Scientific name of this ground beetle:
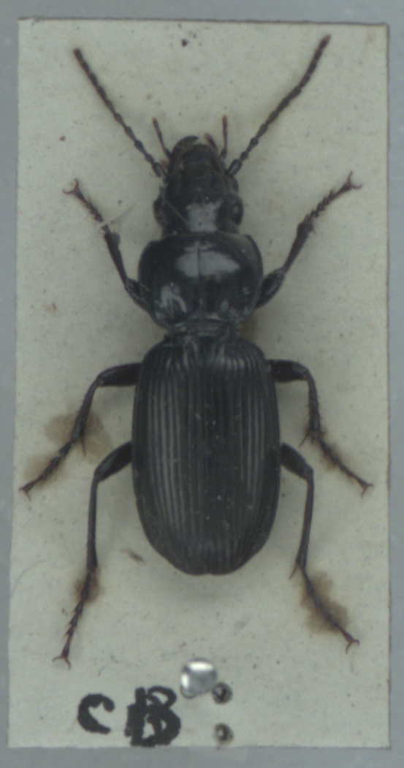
Pterostichus madidus
